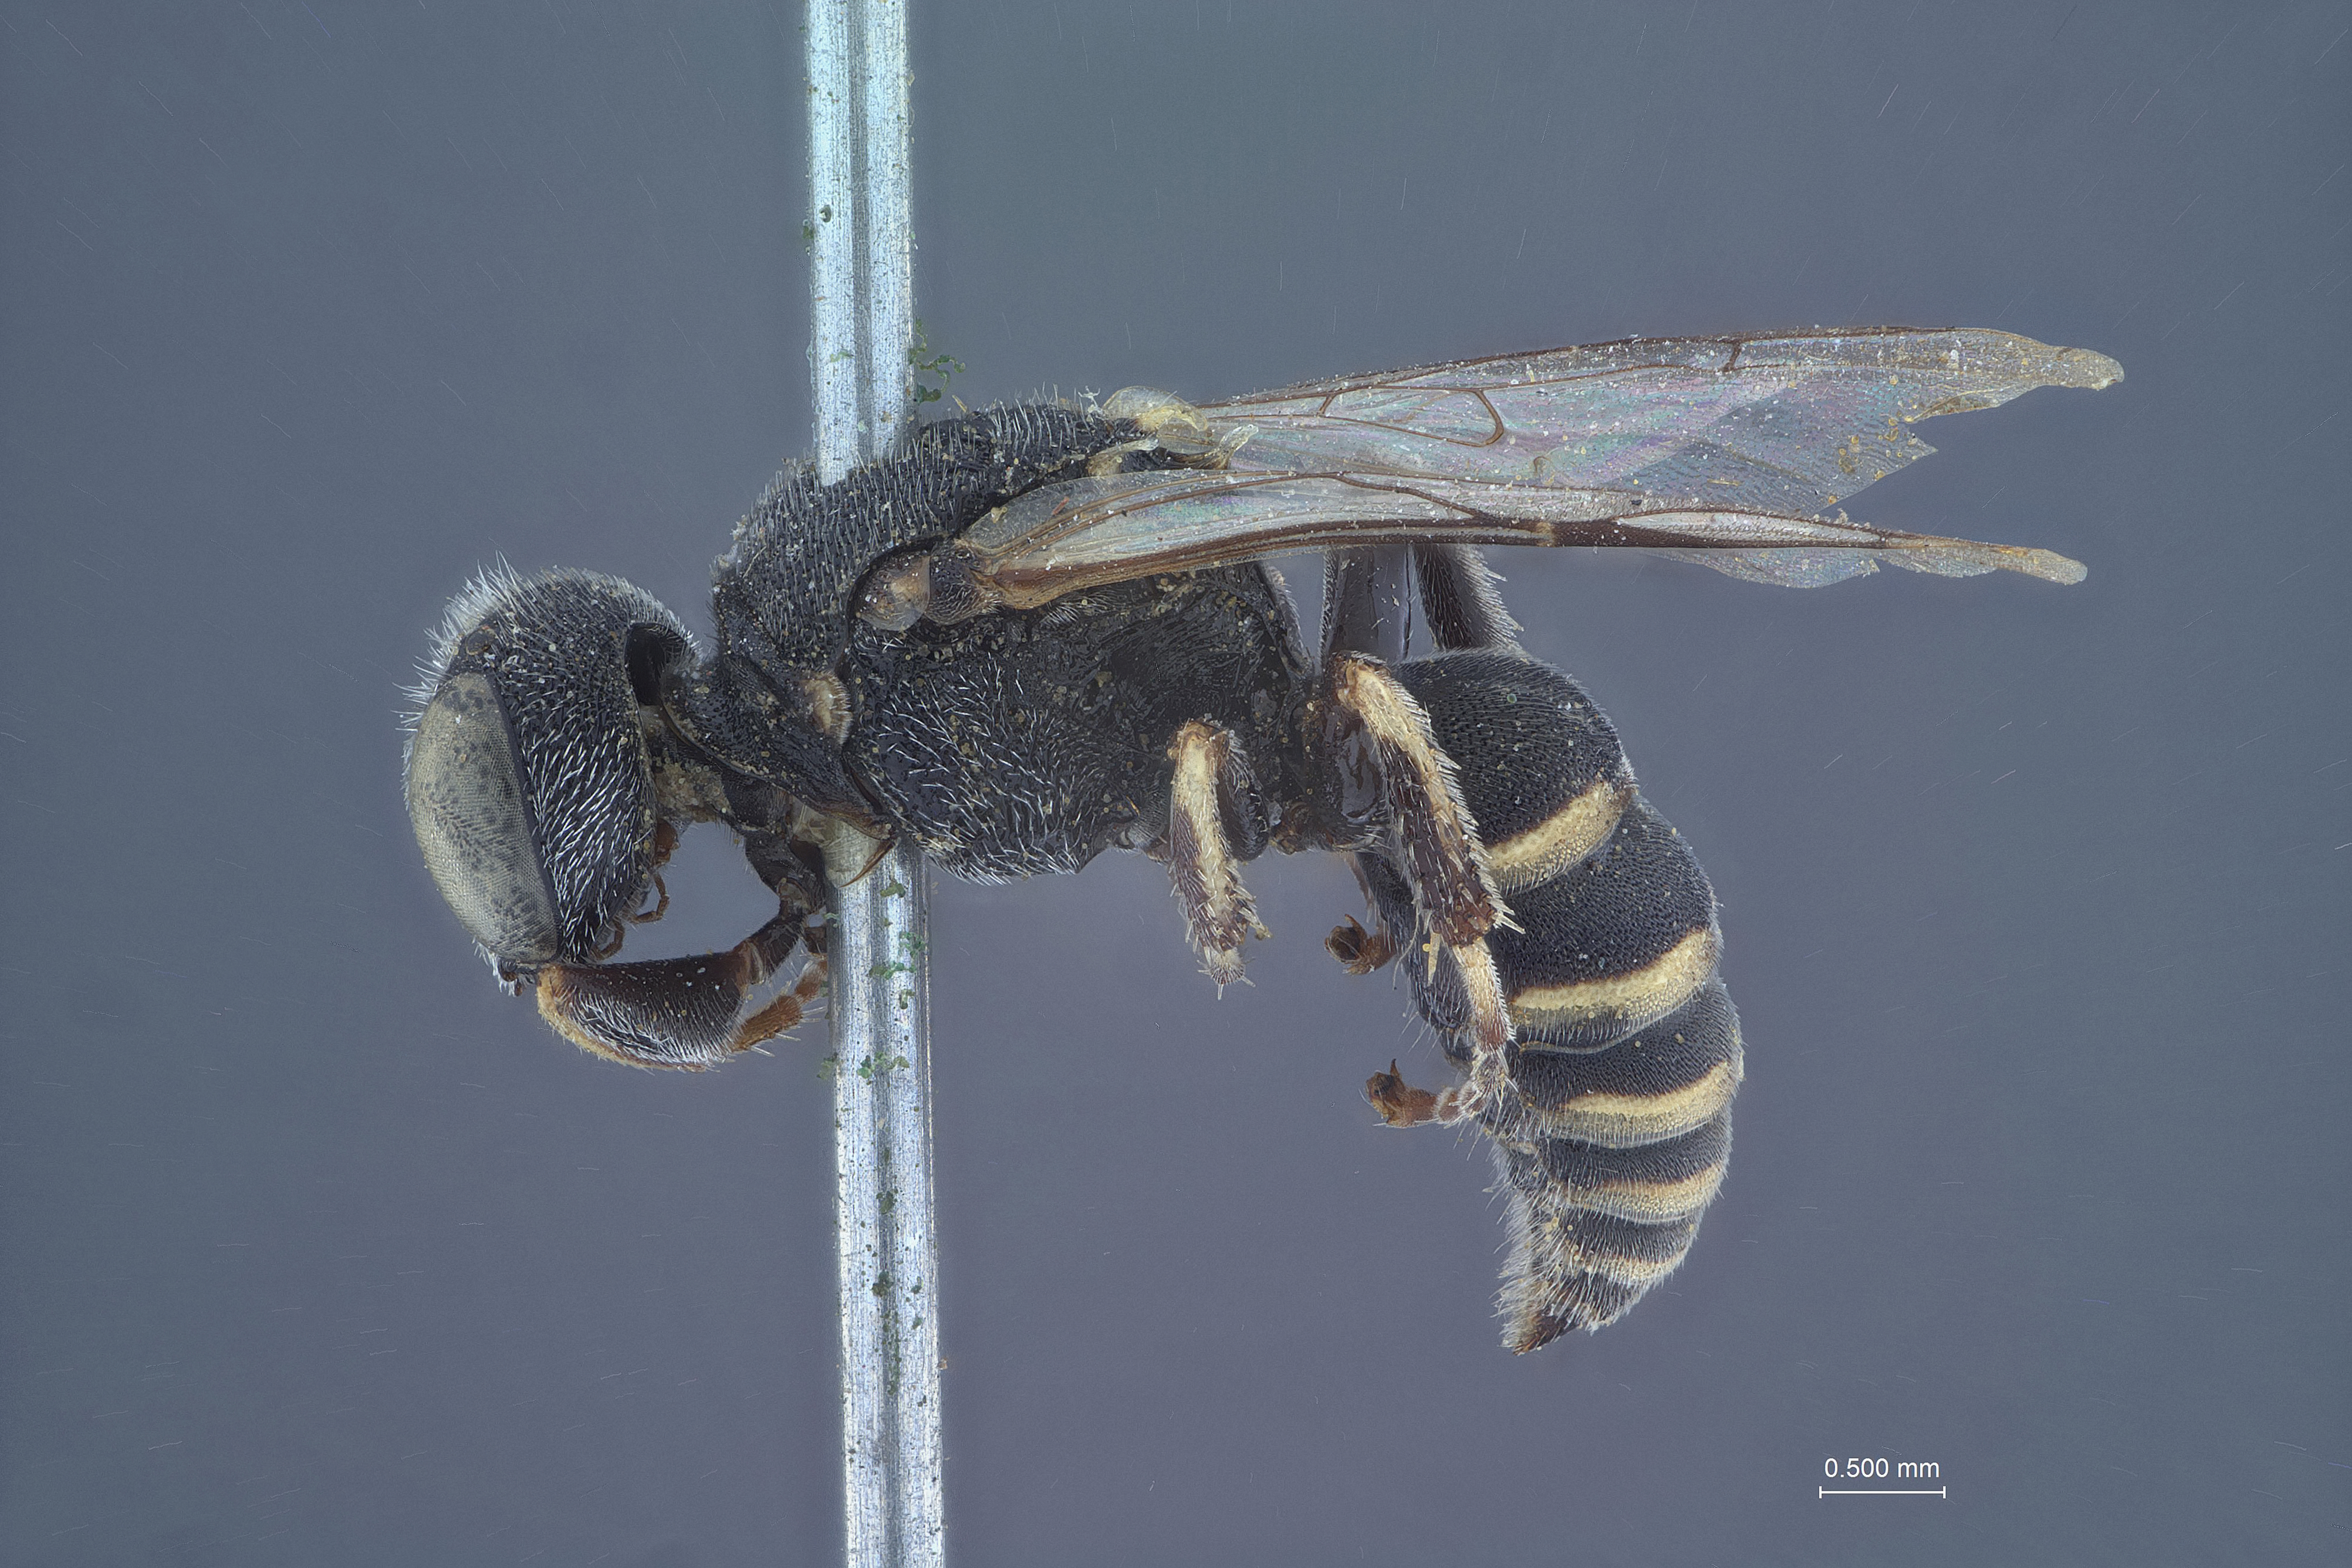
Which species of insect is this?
Oxybelus punctatus
